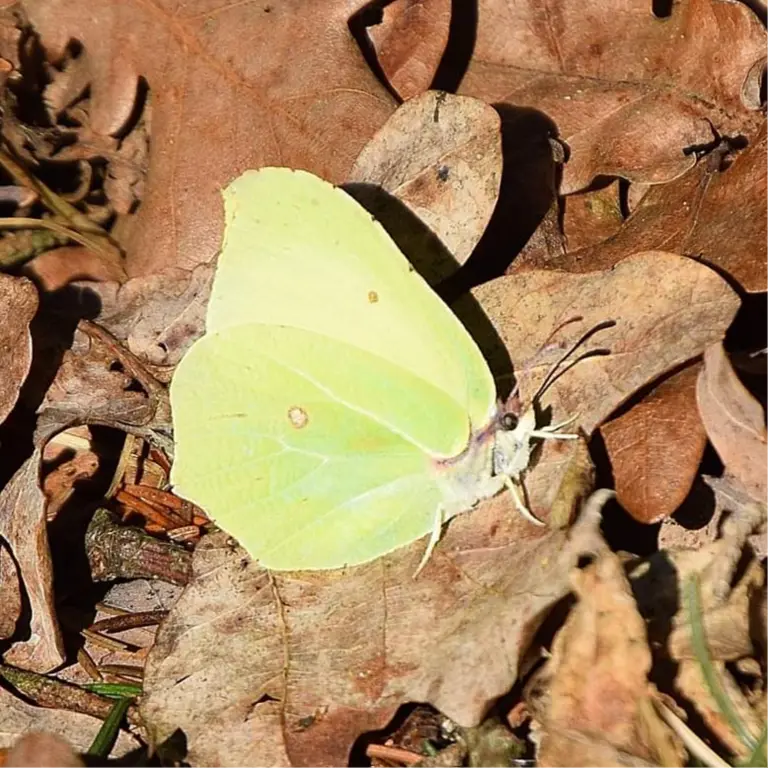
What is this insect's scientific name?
Gonepteryx rhamni
